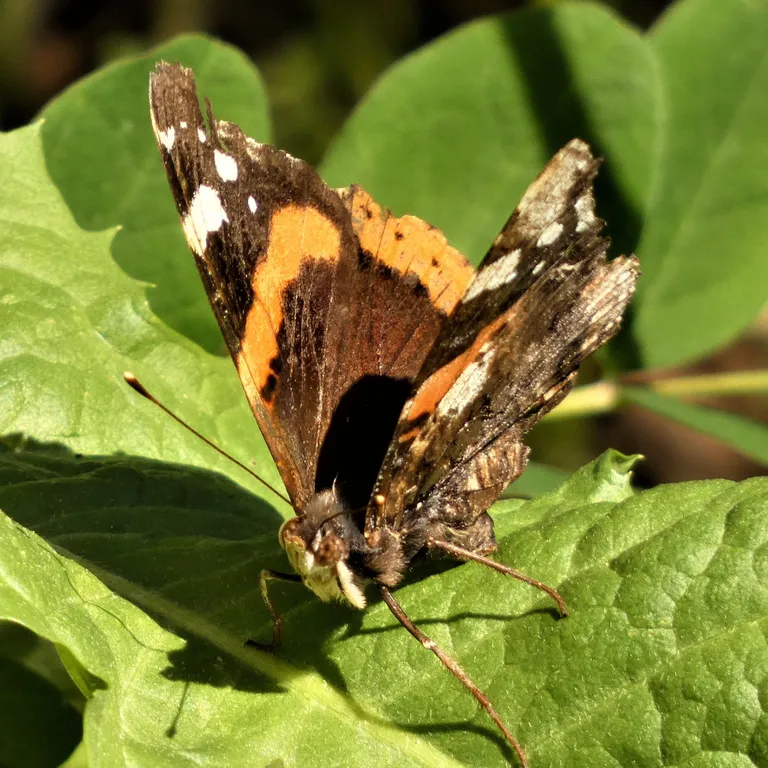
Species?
Vanessa atalanta
